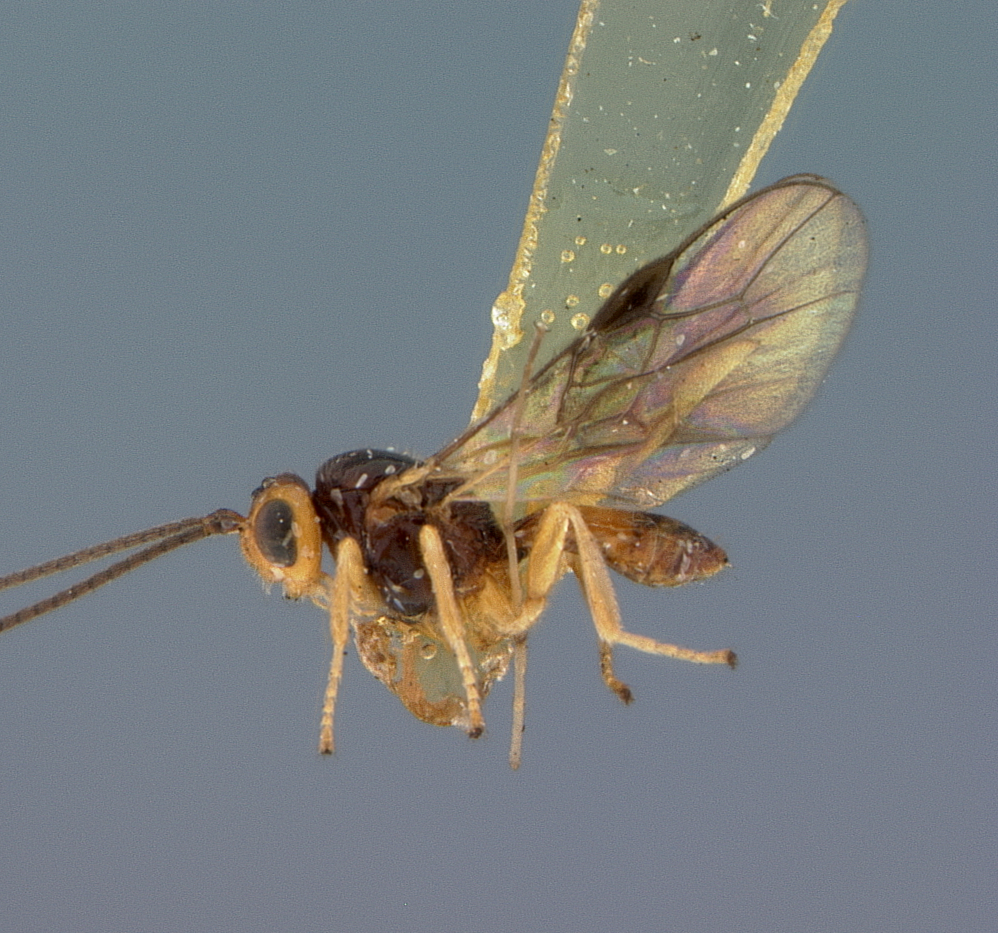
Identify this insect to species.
Opius glasgowi
